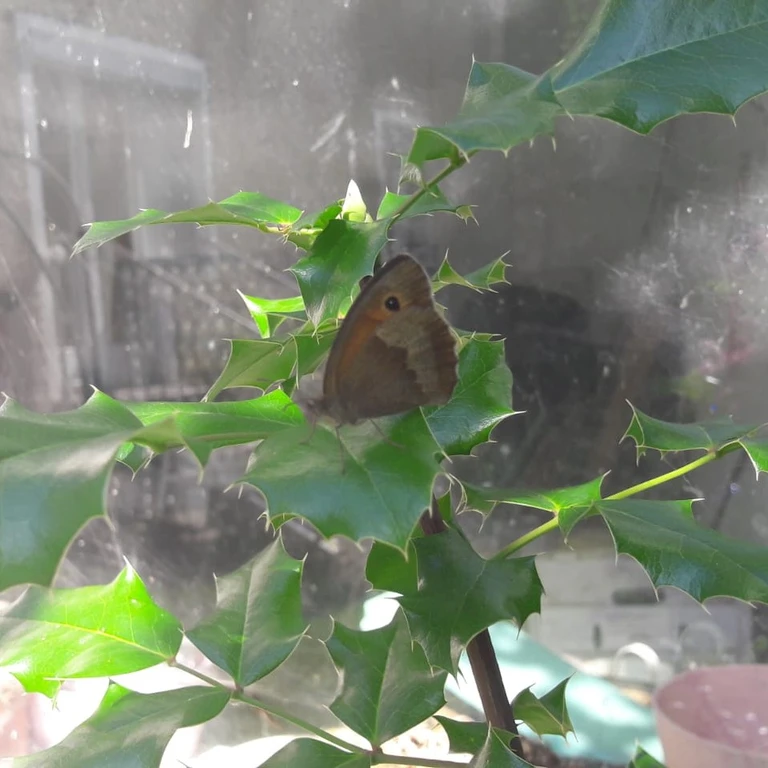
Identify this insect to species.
Maniola jurtina
